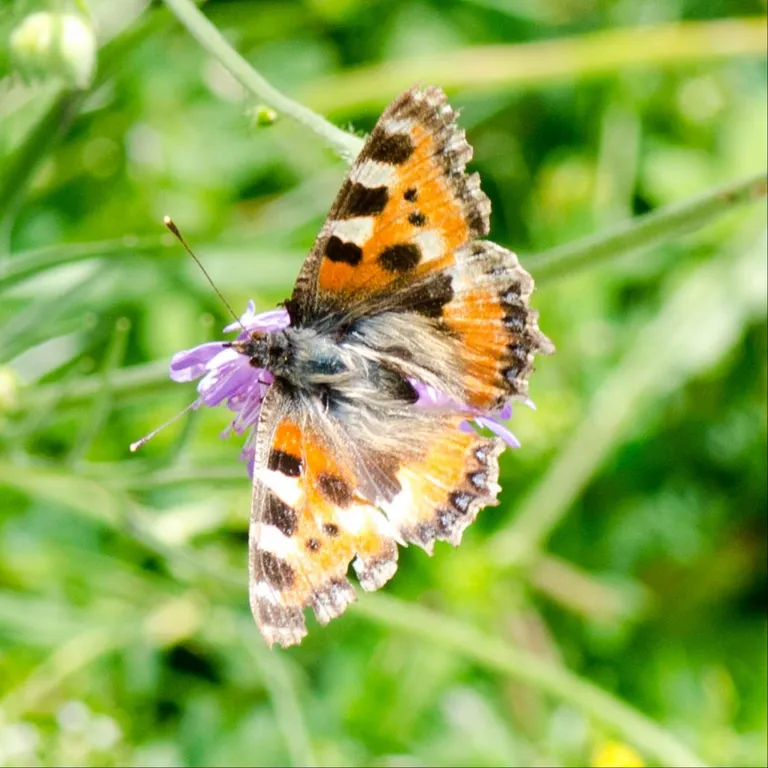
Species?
Aglais urticae
